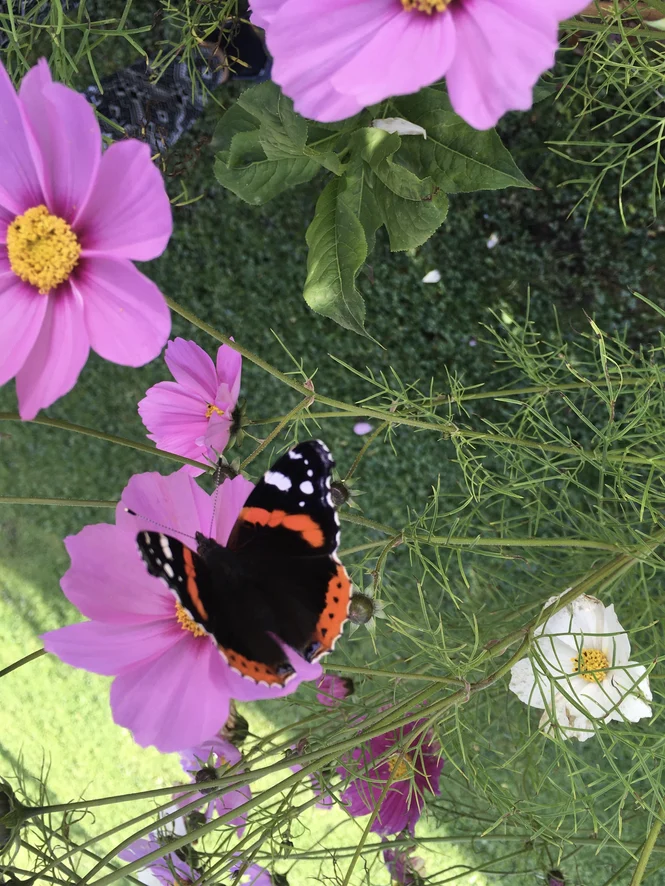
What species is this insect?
Vanessa atalanta
